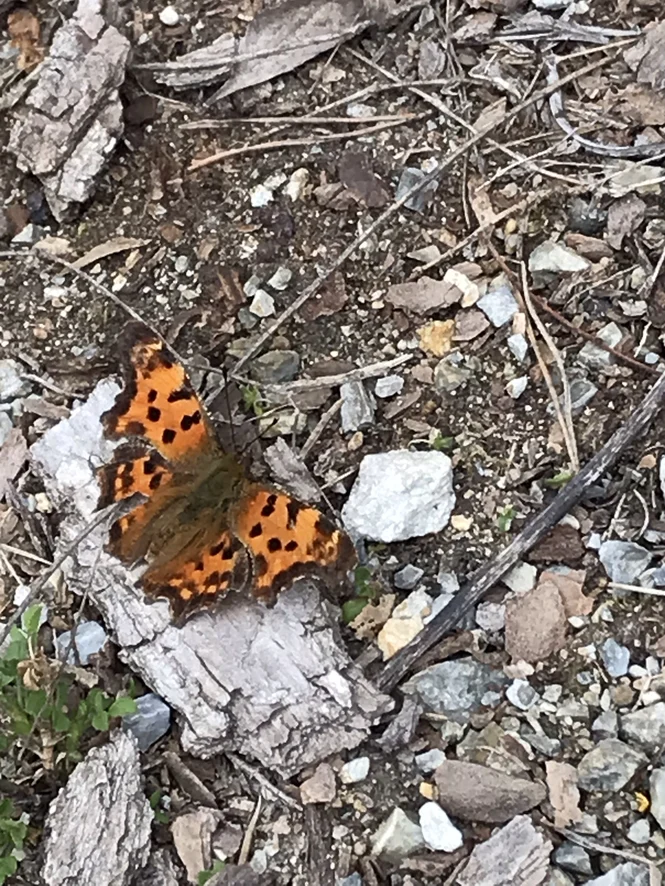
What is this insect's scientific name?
Polygonia c-album
